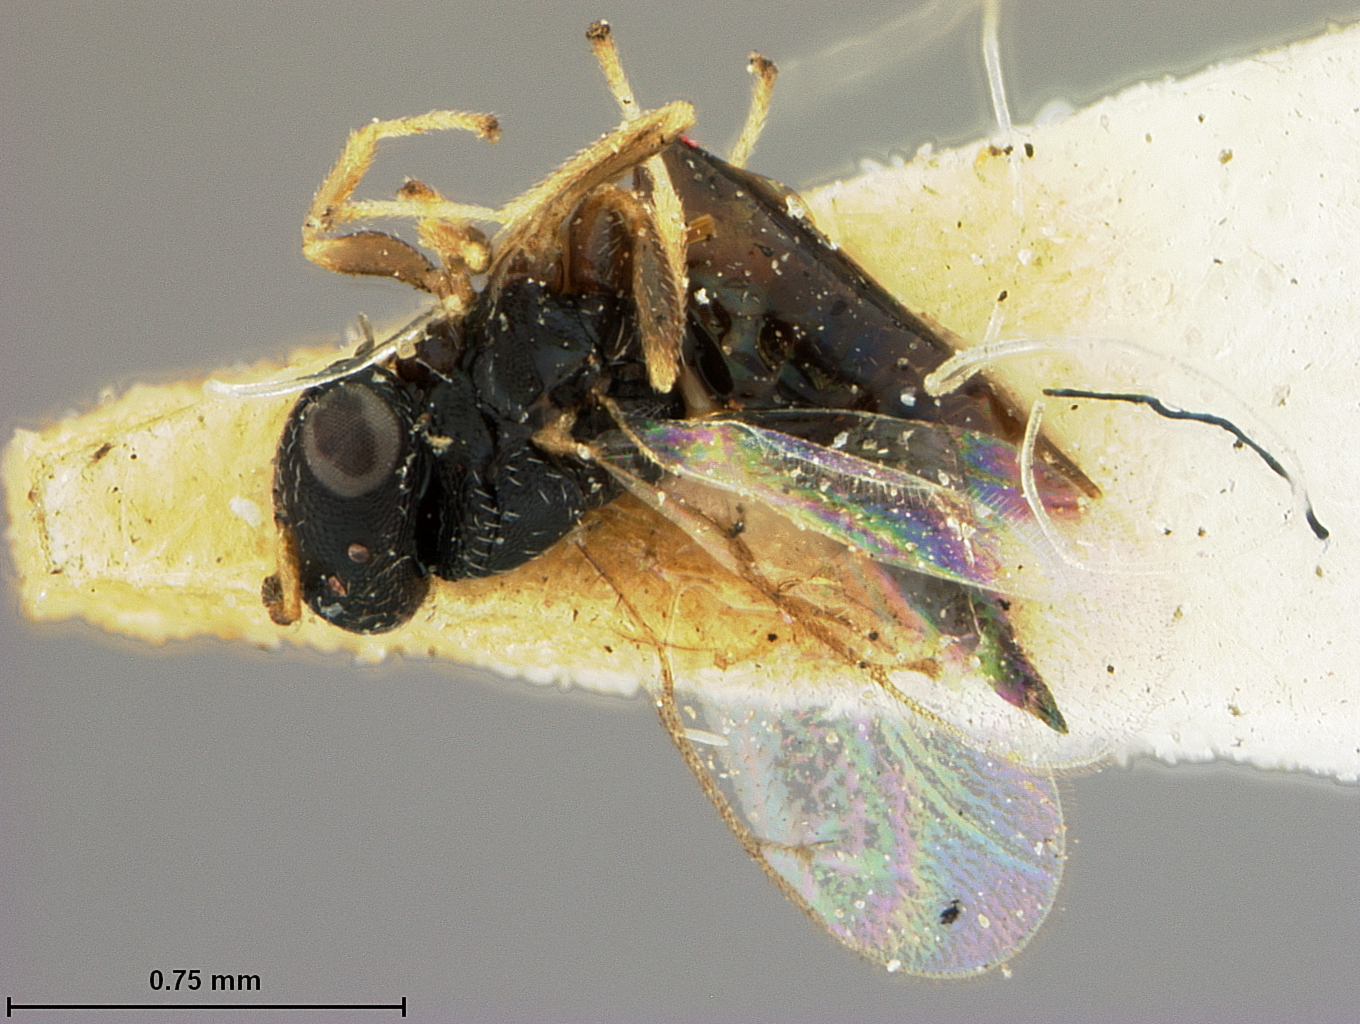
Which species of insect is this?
Glyphe punctata
